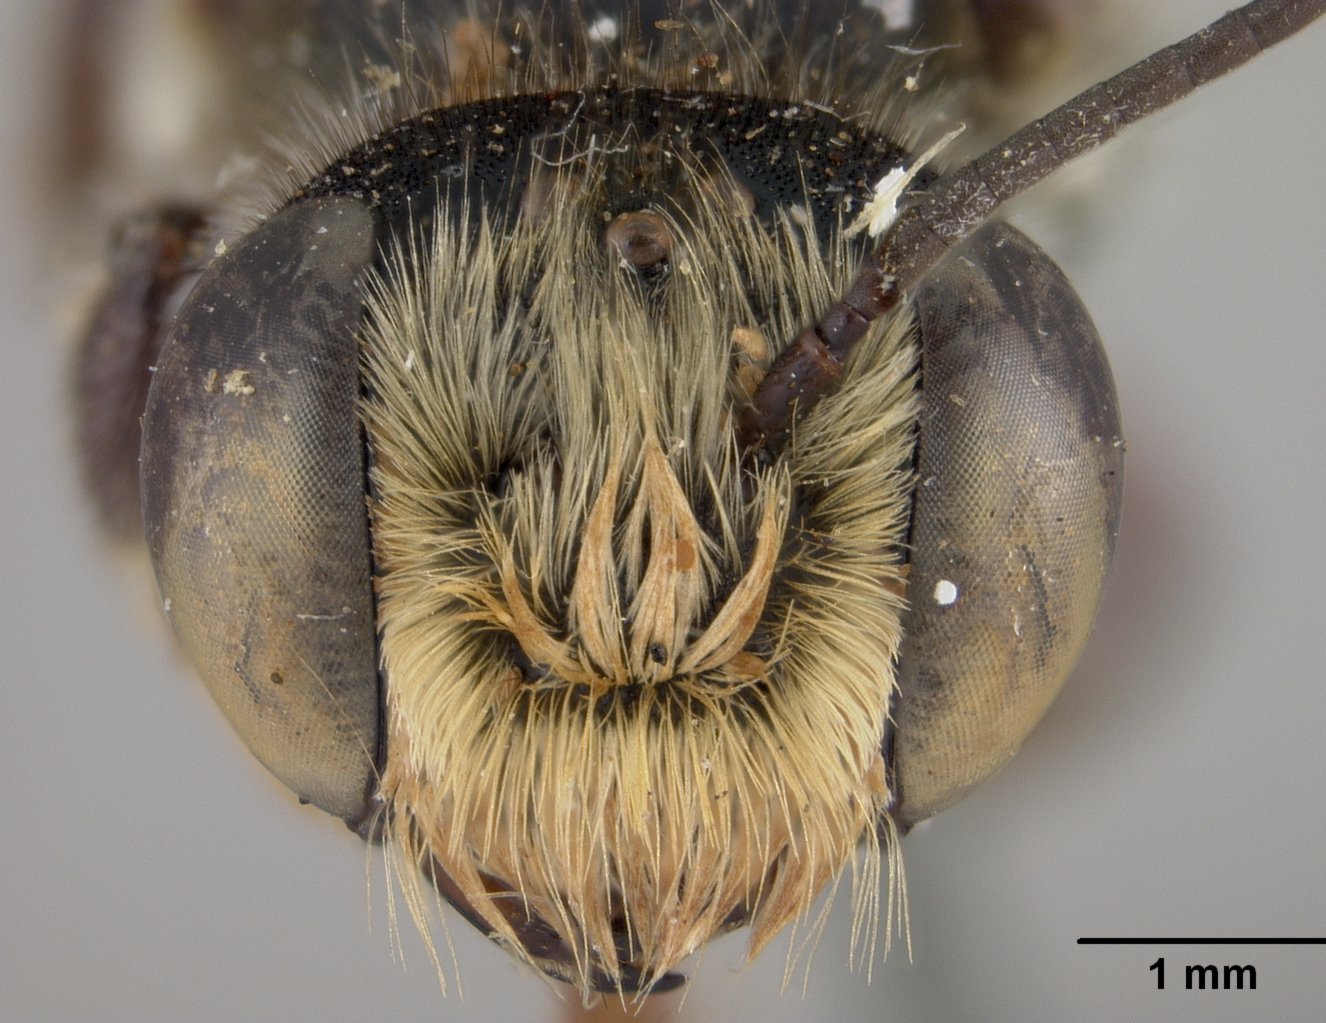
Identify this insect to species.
Megachile poculifera
